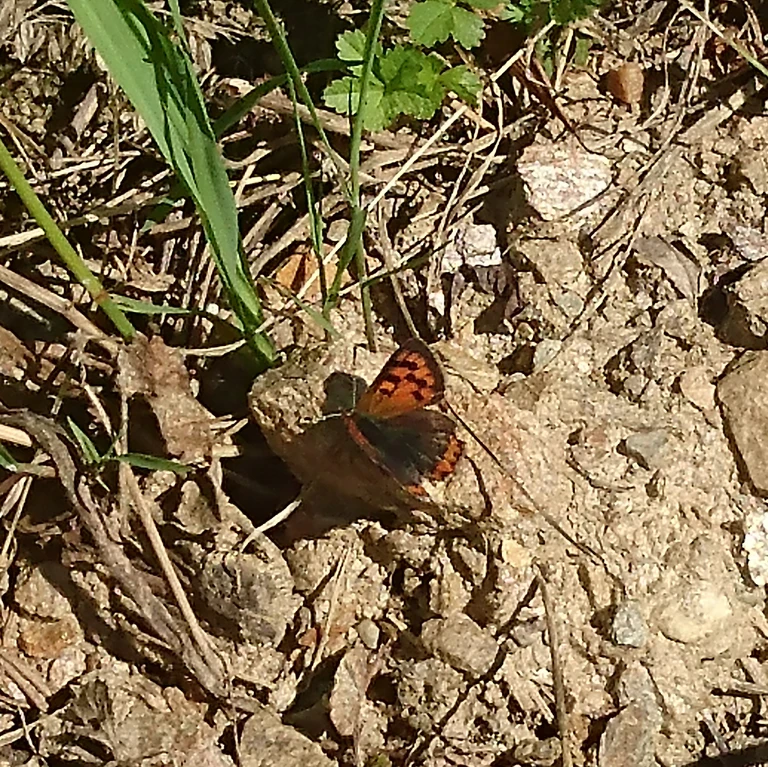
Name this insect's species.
Lycaena phlaeas
